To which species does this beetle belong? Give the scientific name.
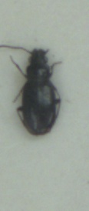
Bembidion minimum
